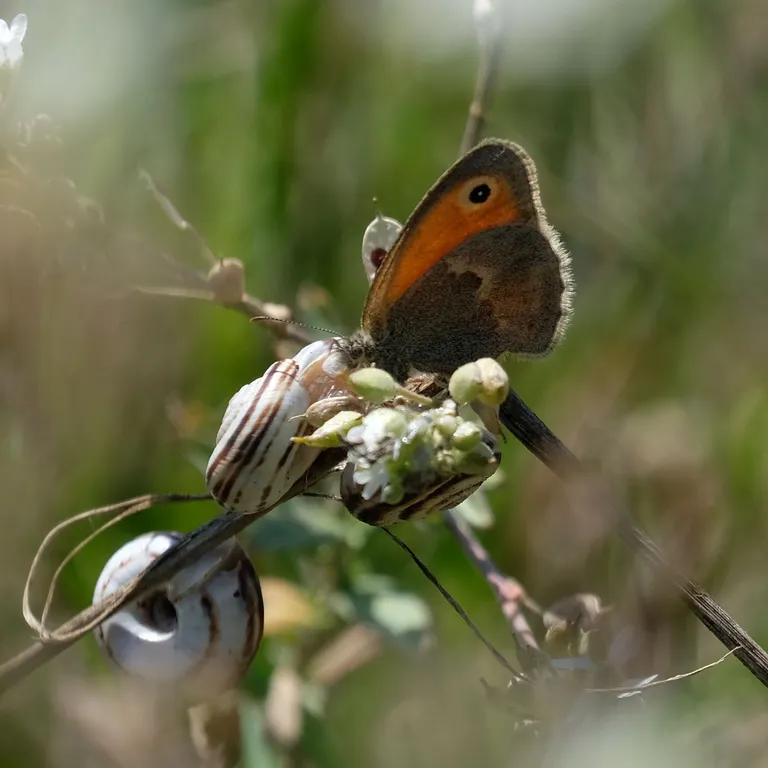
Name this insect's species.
Coenonympha pamphilus
